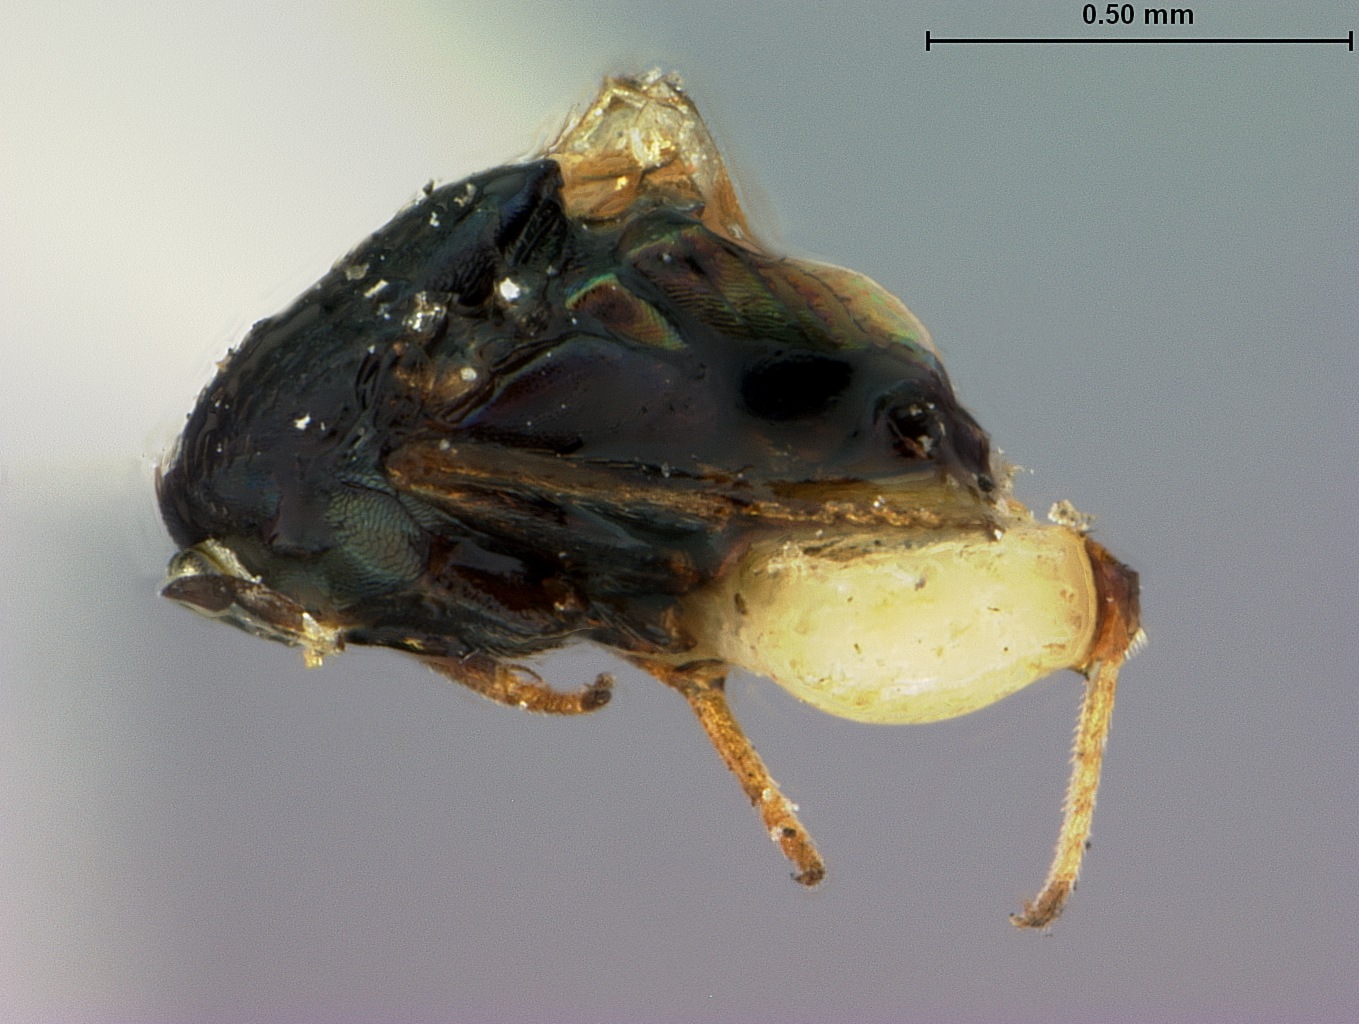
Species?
Hemaenasius confusus
